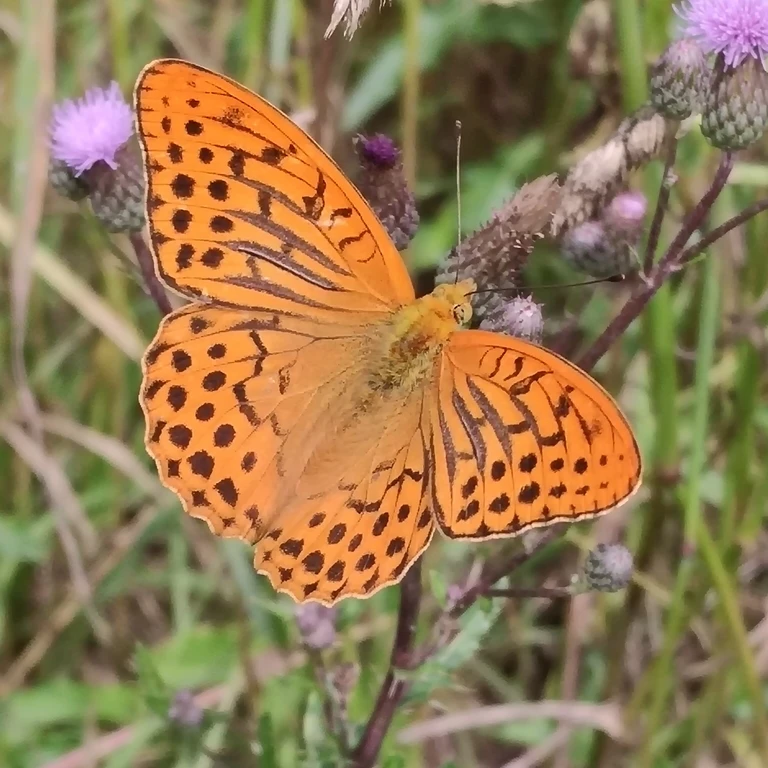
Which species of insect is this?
Argynnis paphia
